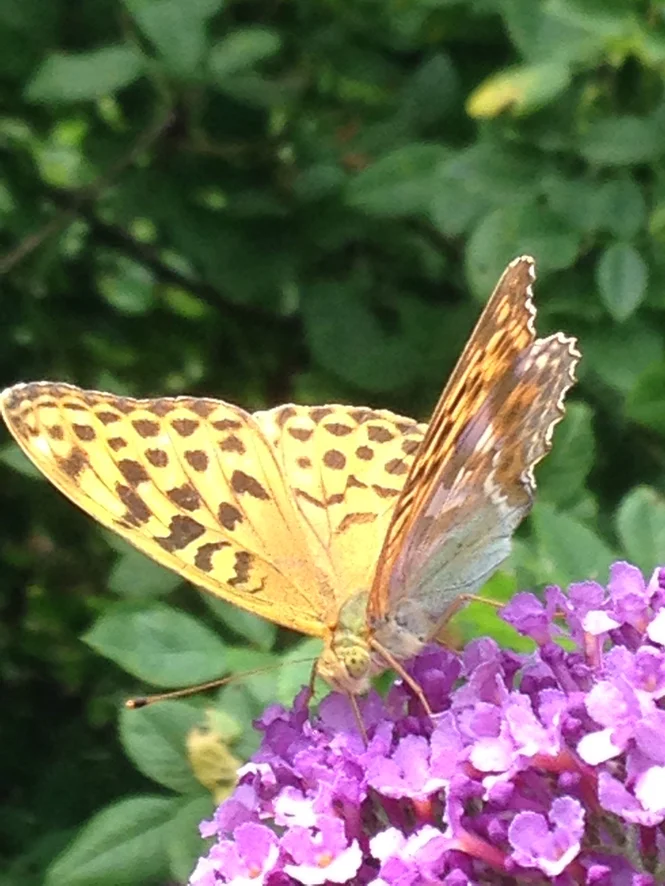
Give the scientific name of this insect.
Argynnis paphia
